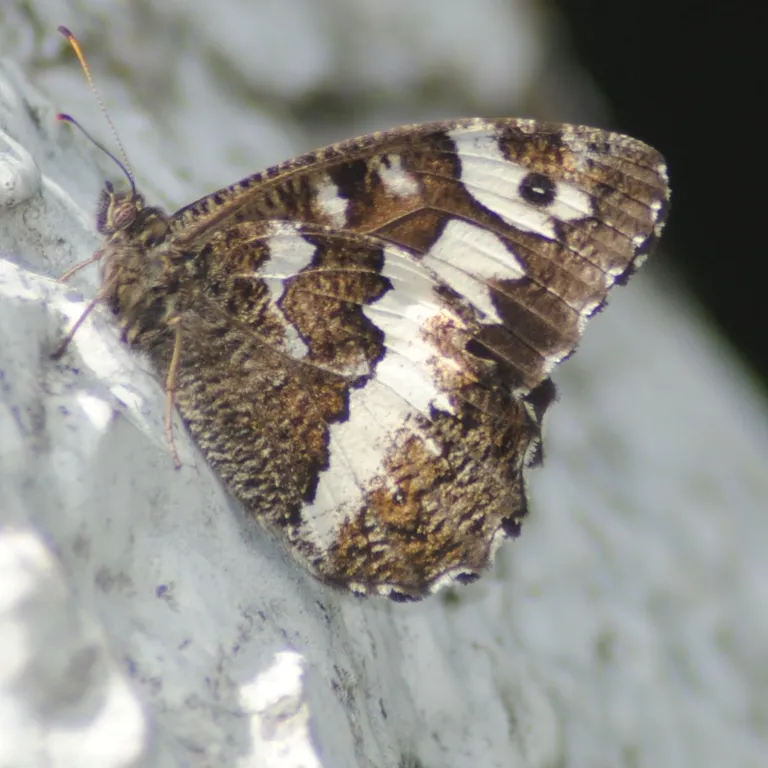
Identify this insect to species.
Brintesia circe
